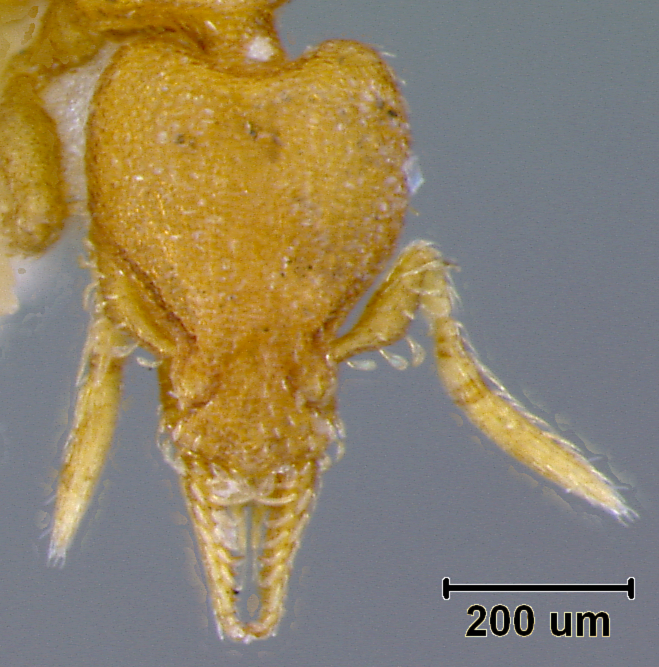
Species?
Strumigenys brevicornis
